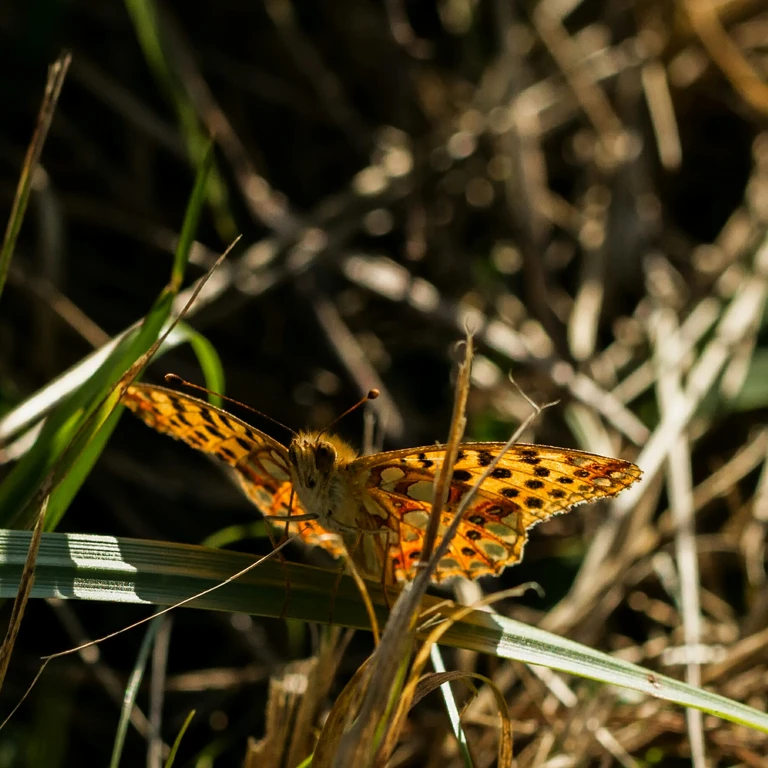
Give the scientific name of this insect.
Issoria lathonia
